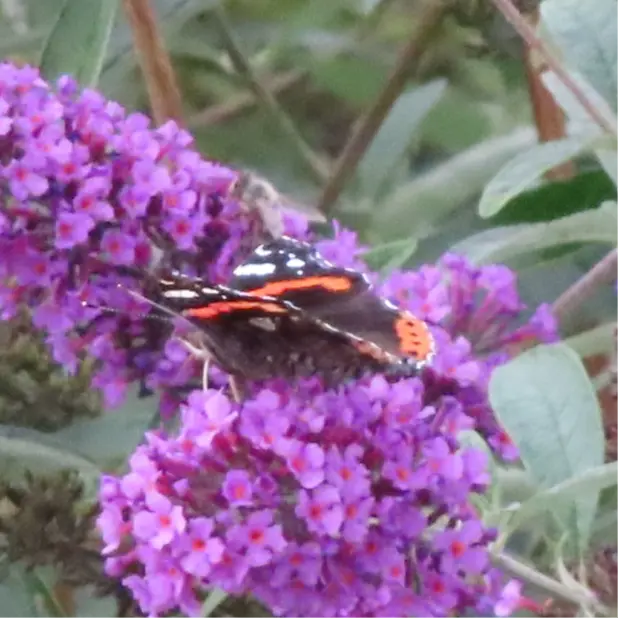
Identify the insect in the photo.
Vanessa atalanta
